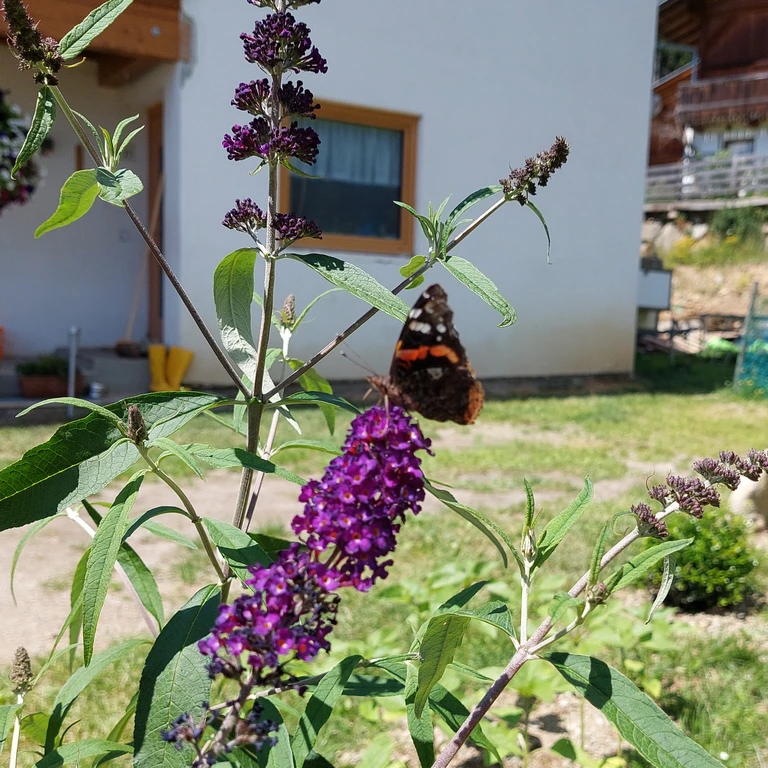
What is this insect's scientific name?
Vanessa atalanta
